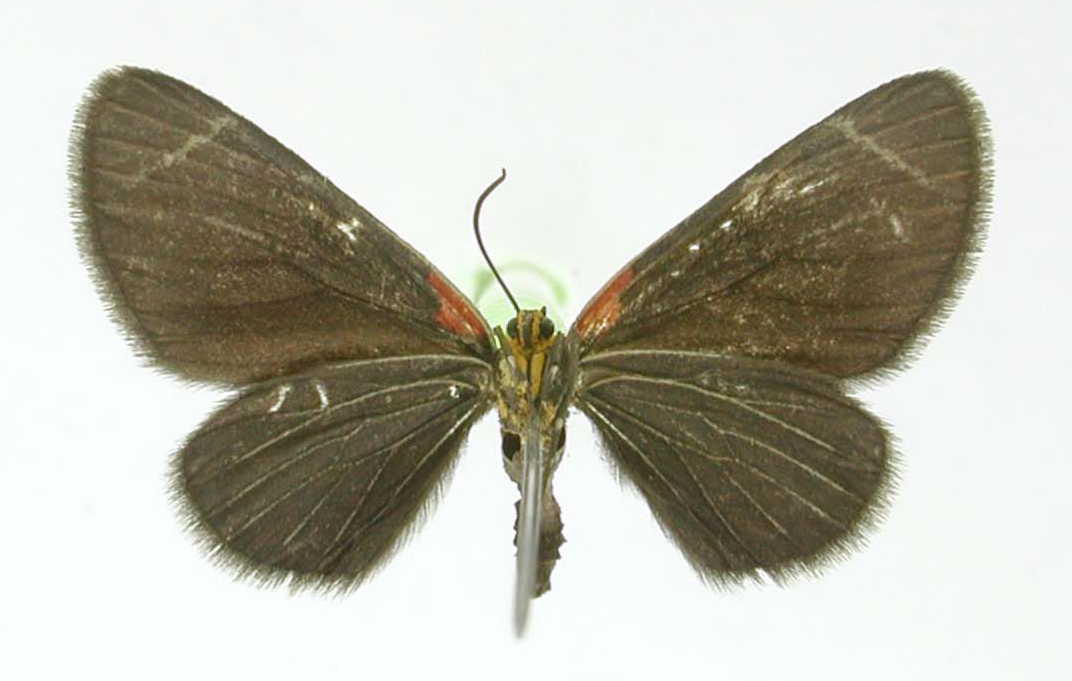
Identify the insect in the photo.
Oenetrus orodes
